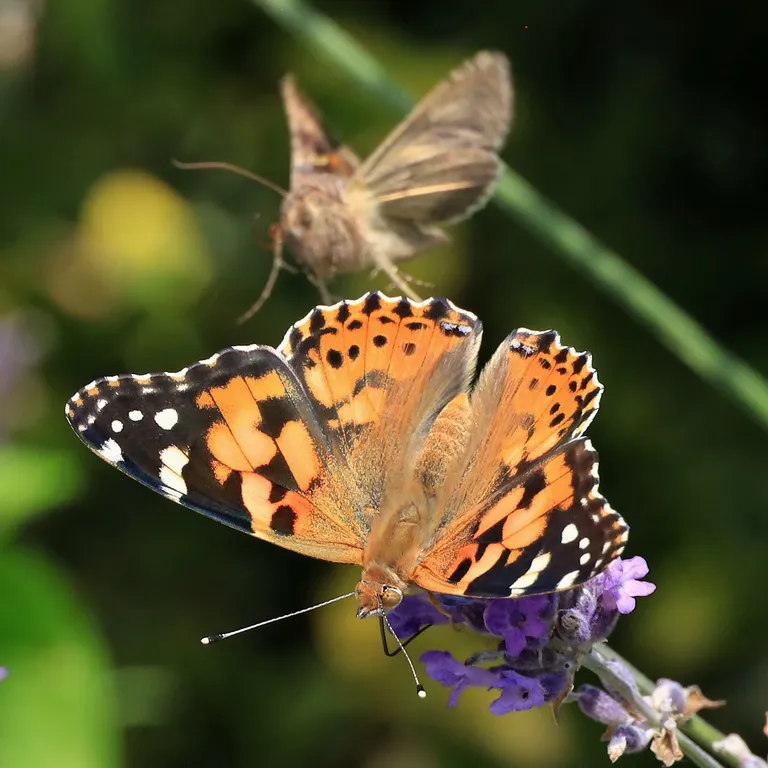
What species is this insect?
Vanessa cardui
